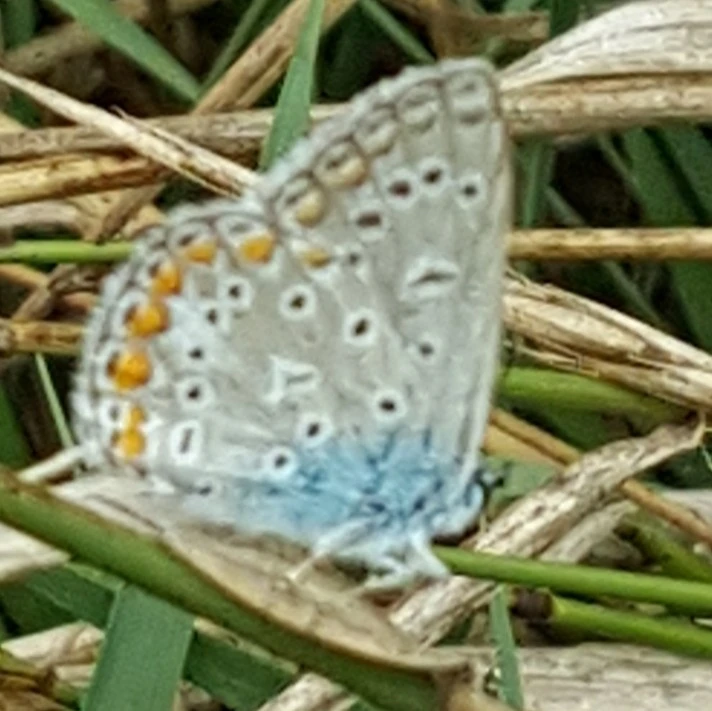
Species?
Polyommatus icarus
